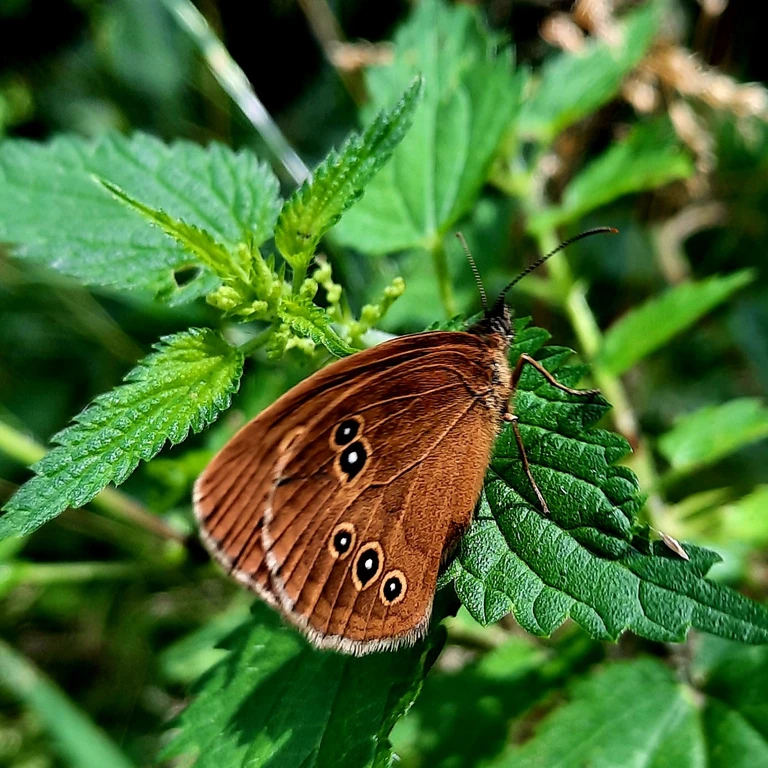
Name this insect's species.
Aphantopus hyperantus
